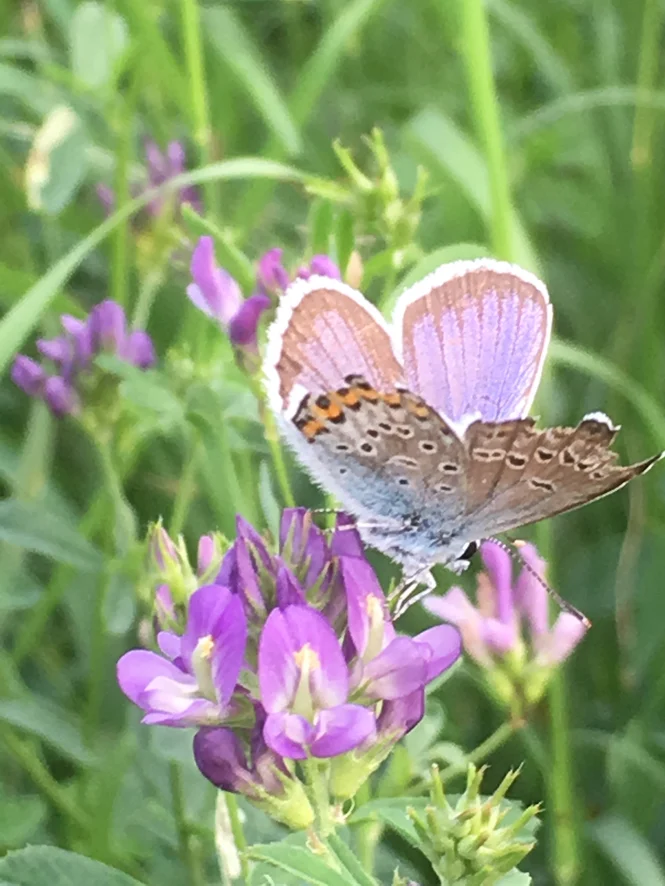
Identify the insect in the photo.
Plebejus argus
